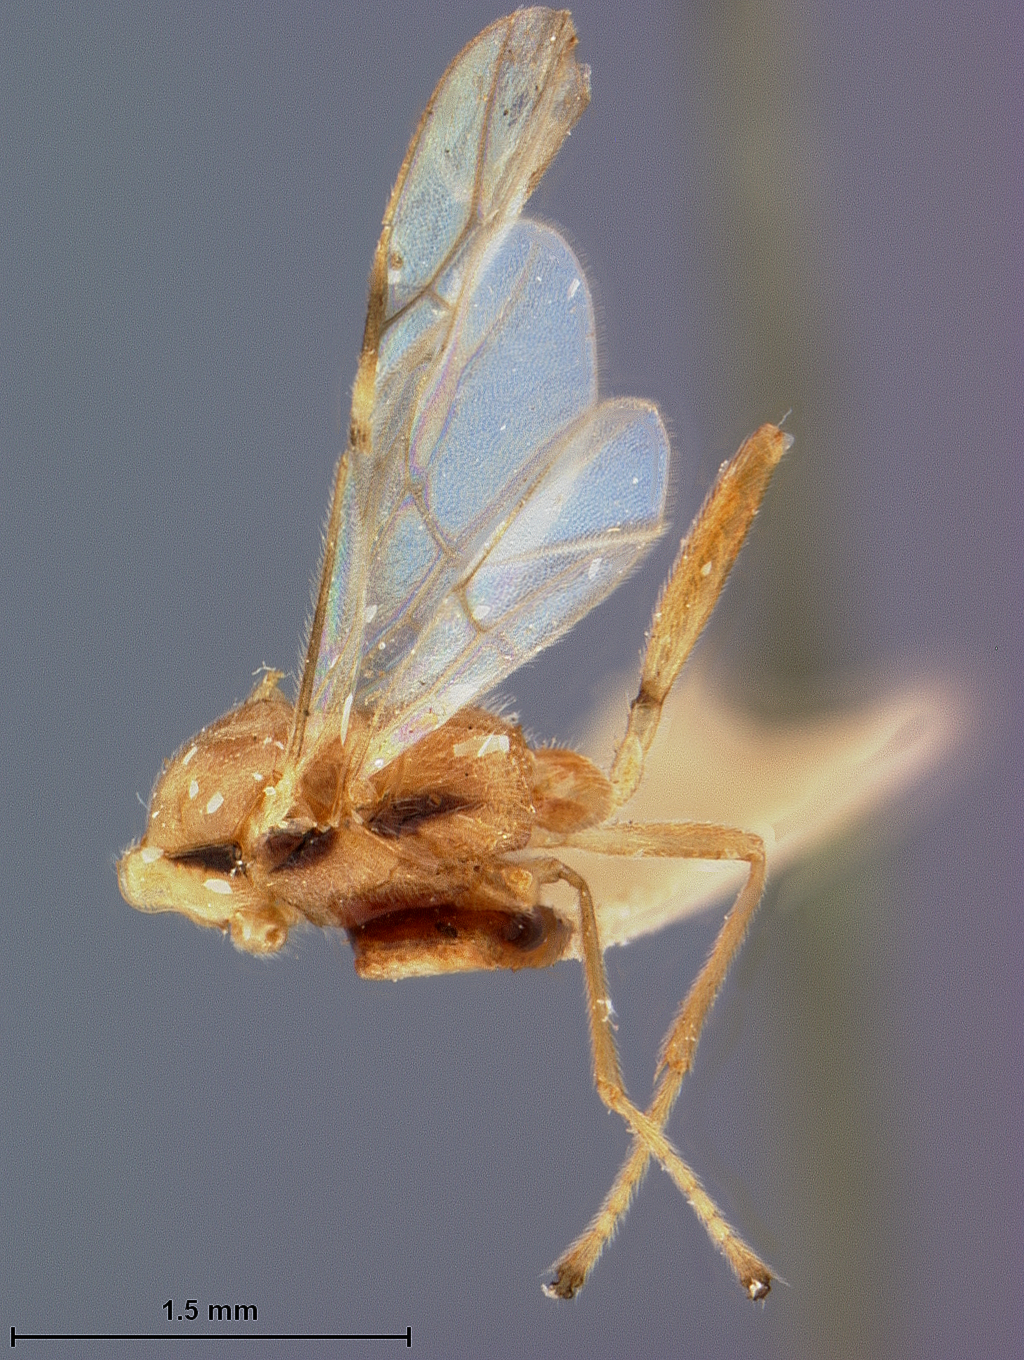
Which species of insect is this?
Rhogas mimicus
